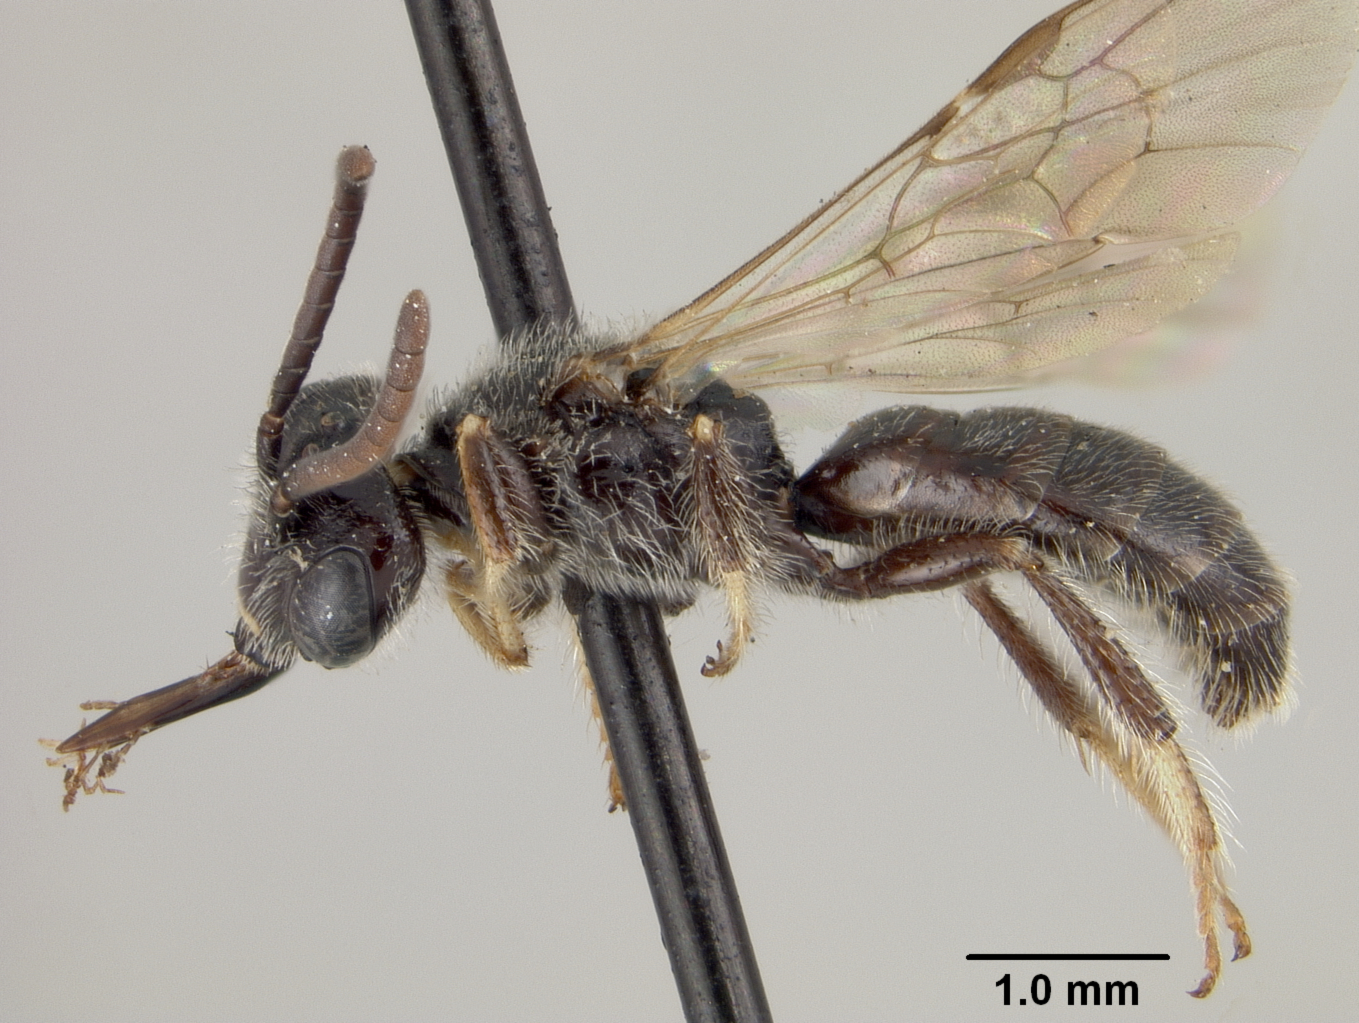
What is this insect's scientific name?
Panurginus atramontensis
